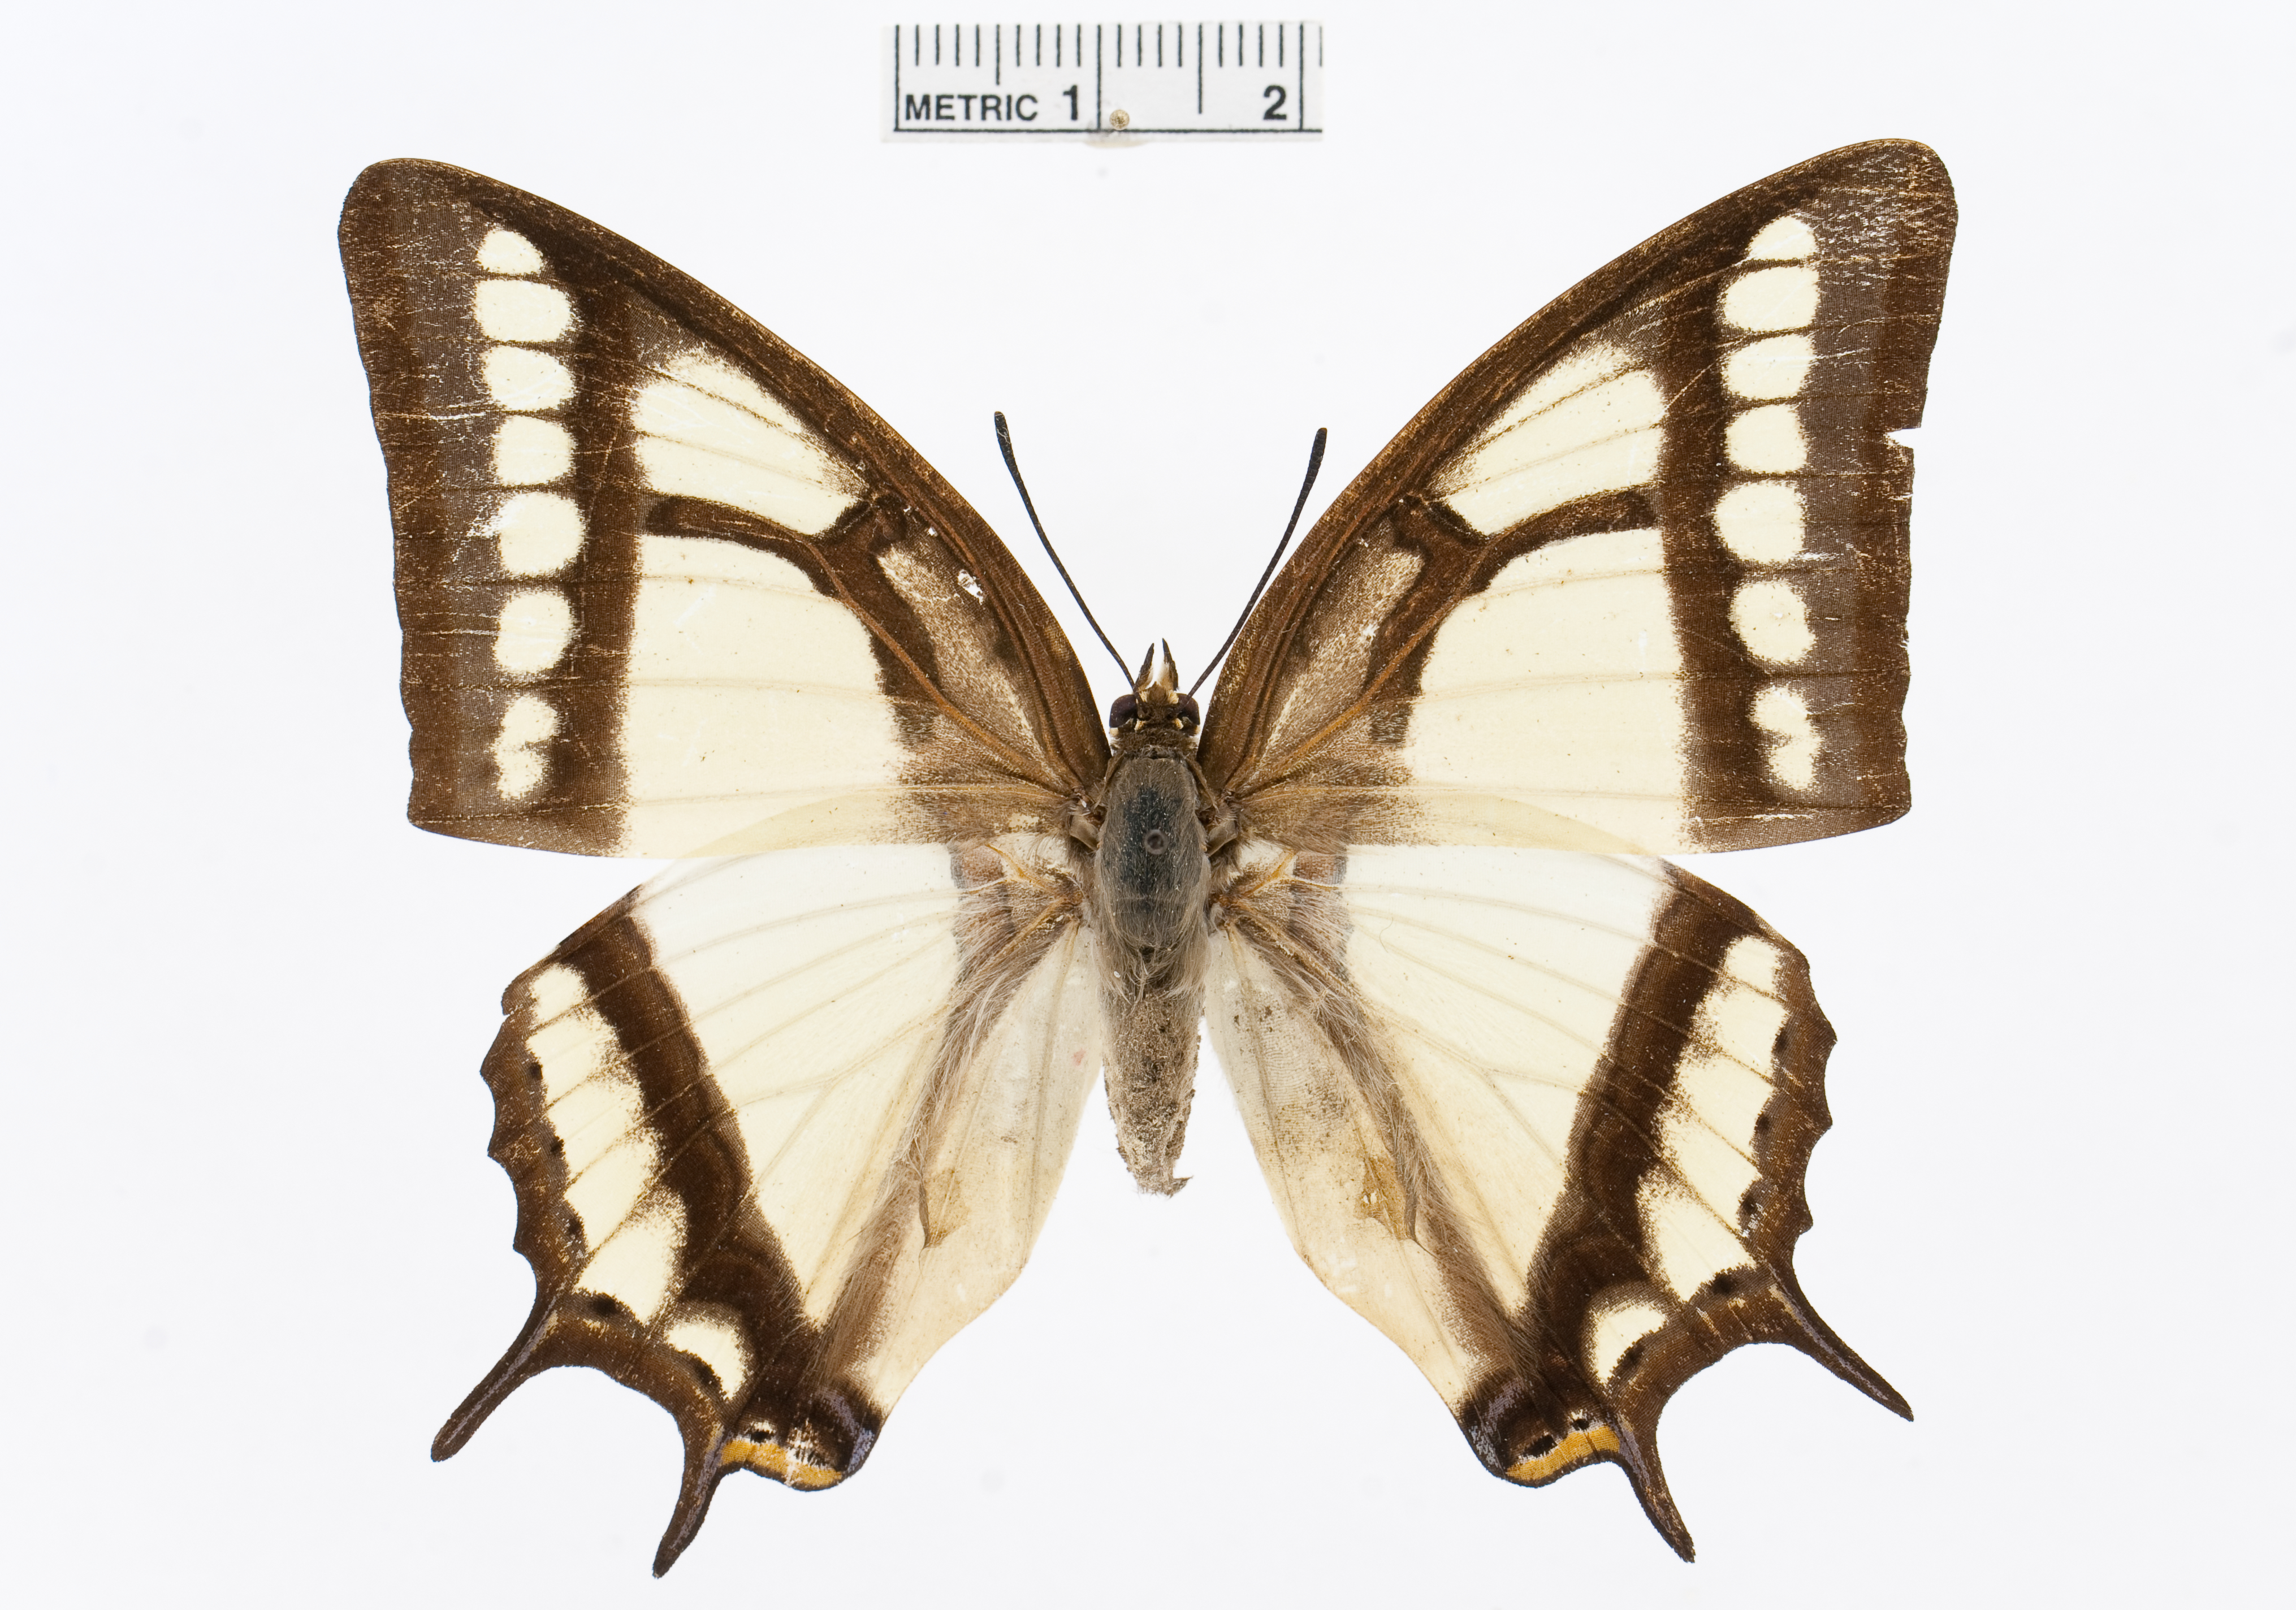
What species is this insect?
Polyura narcaeus
